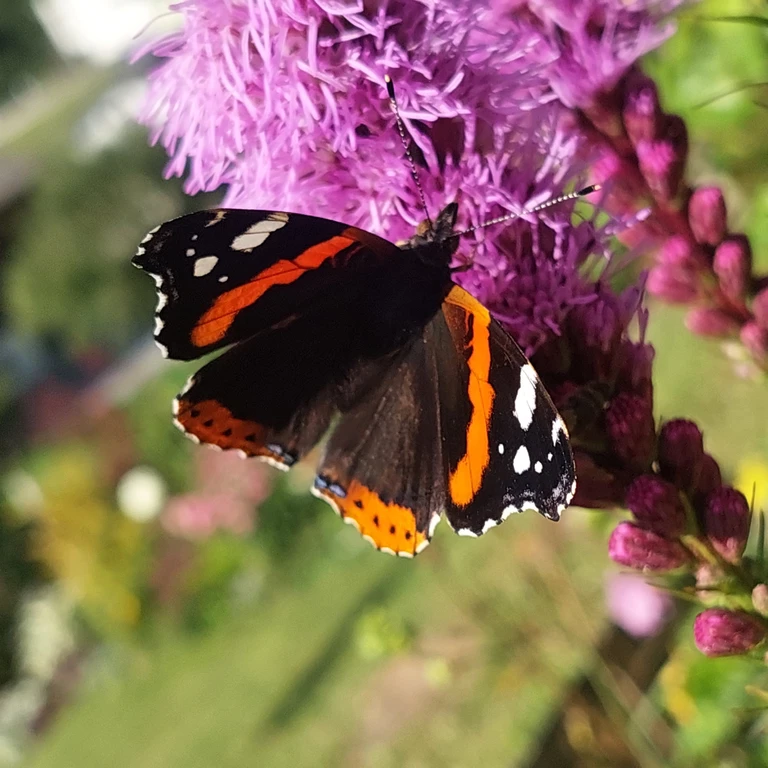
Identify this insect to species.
Vanessa atalanta
